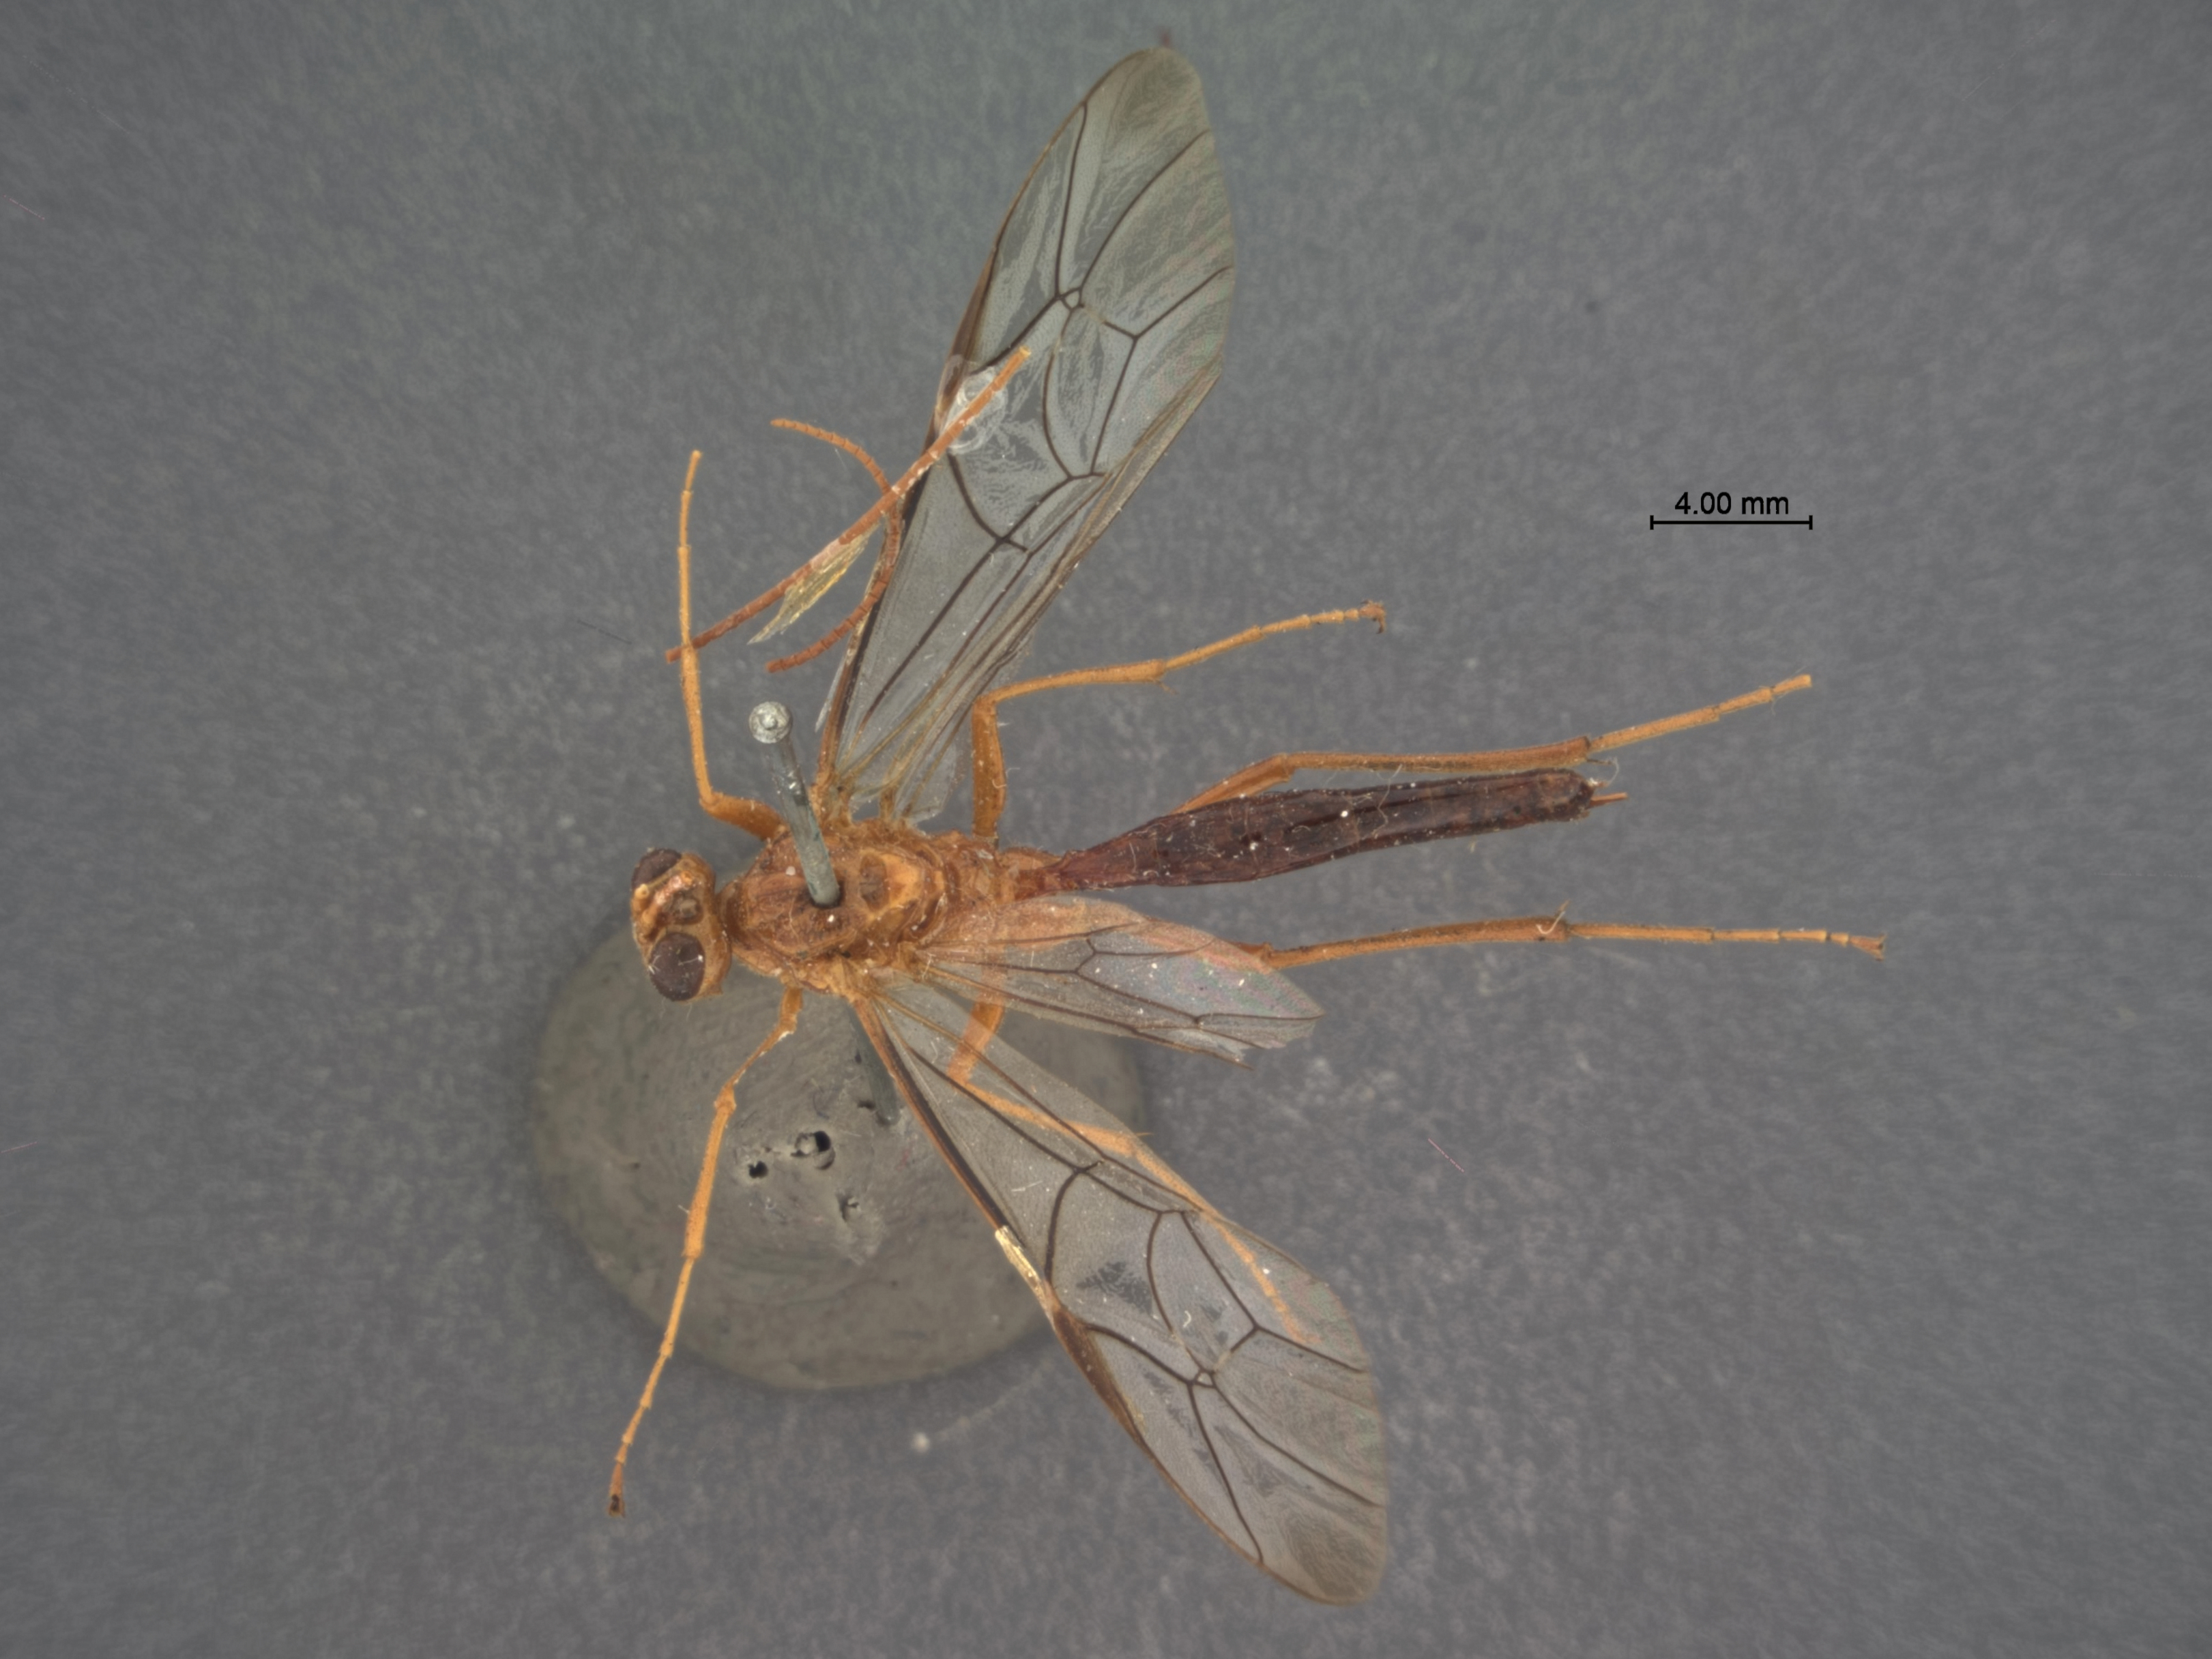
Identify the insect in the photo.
Hypopheltes pergae
